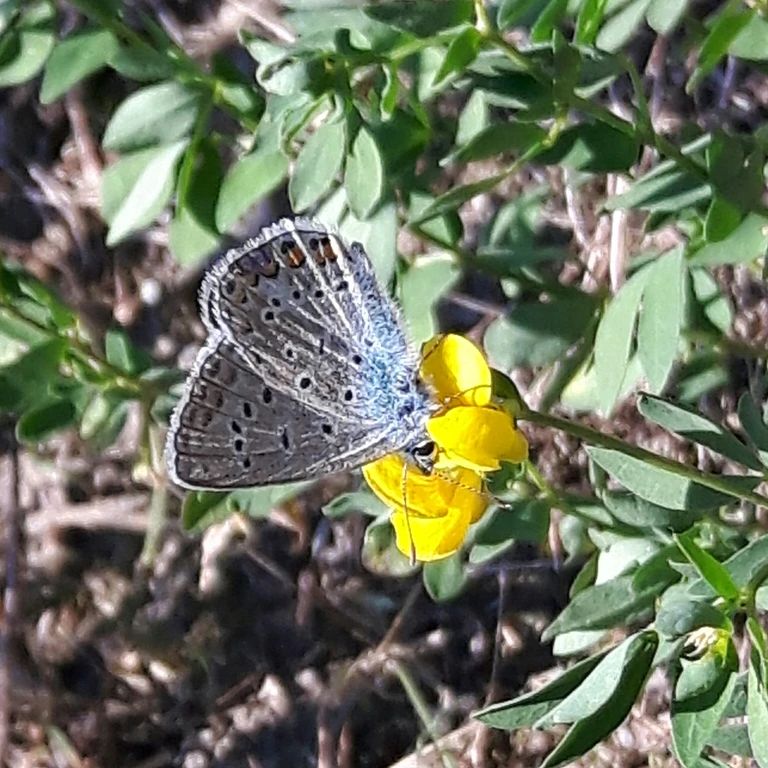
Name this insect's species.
Polyommatus icarus
